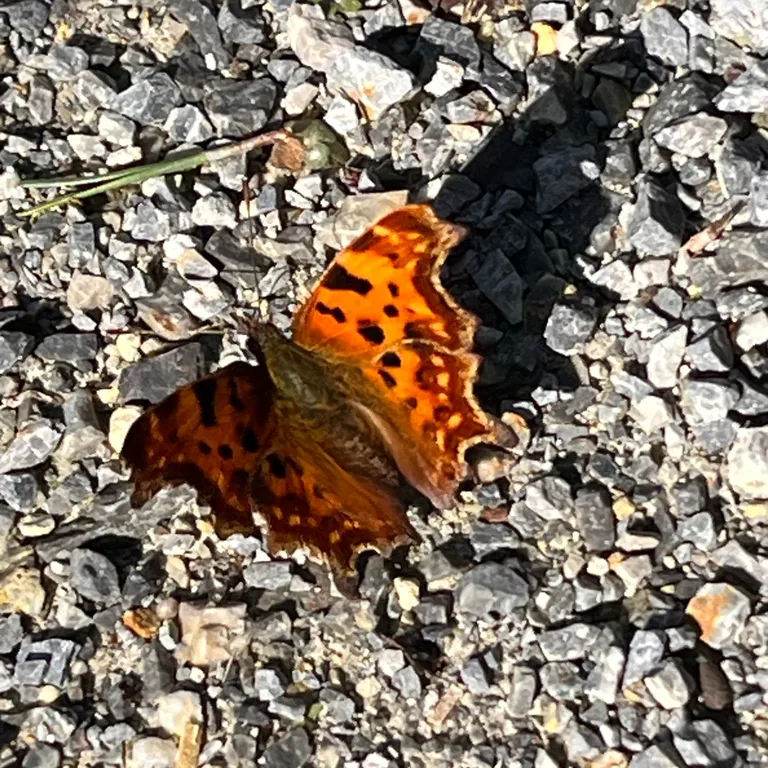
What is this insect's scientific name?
Polygonia c-album
